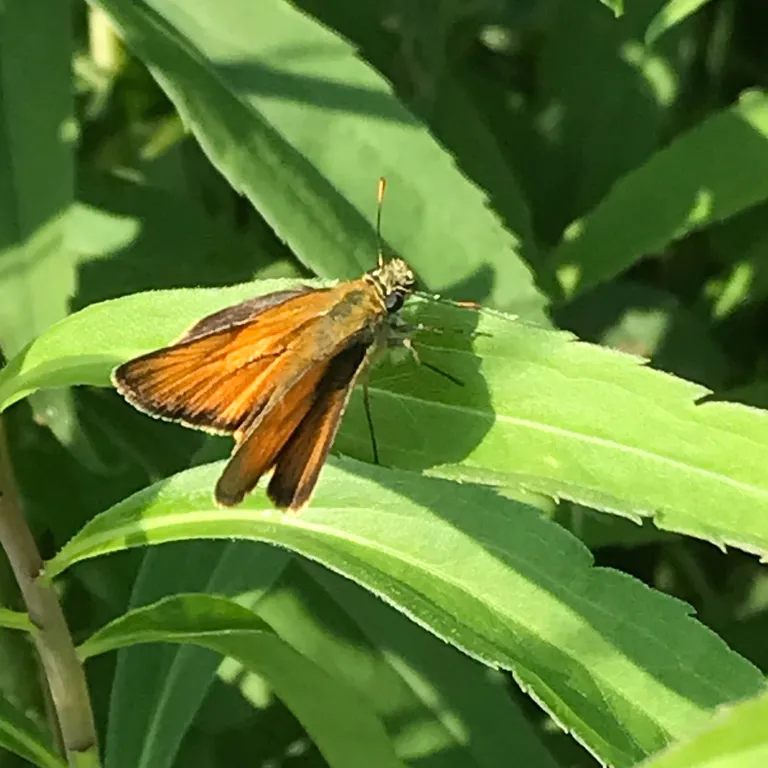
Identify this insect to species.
Thymelicus sylvestris
